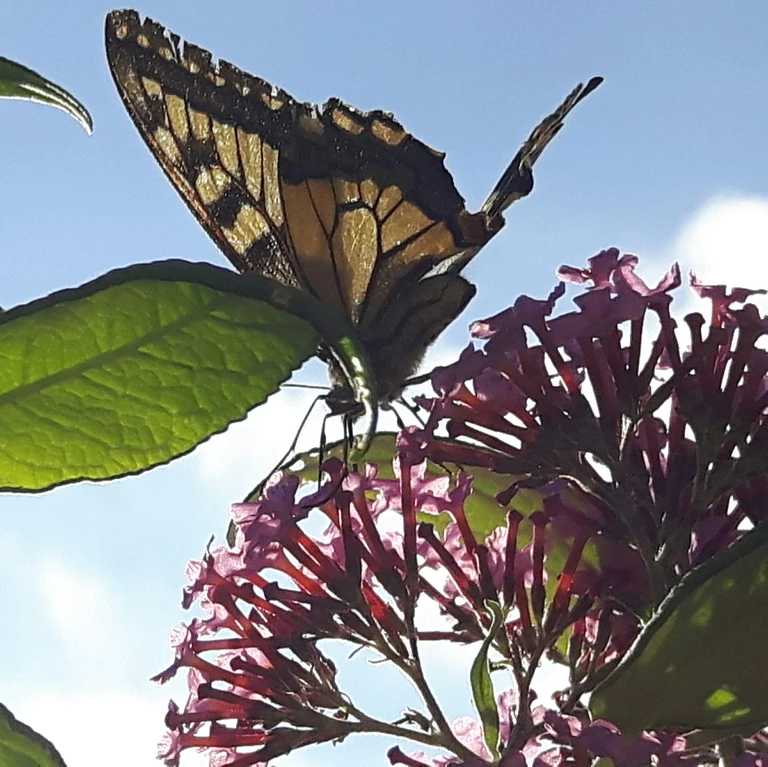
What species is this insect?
Papilio machaon
